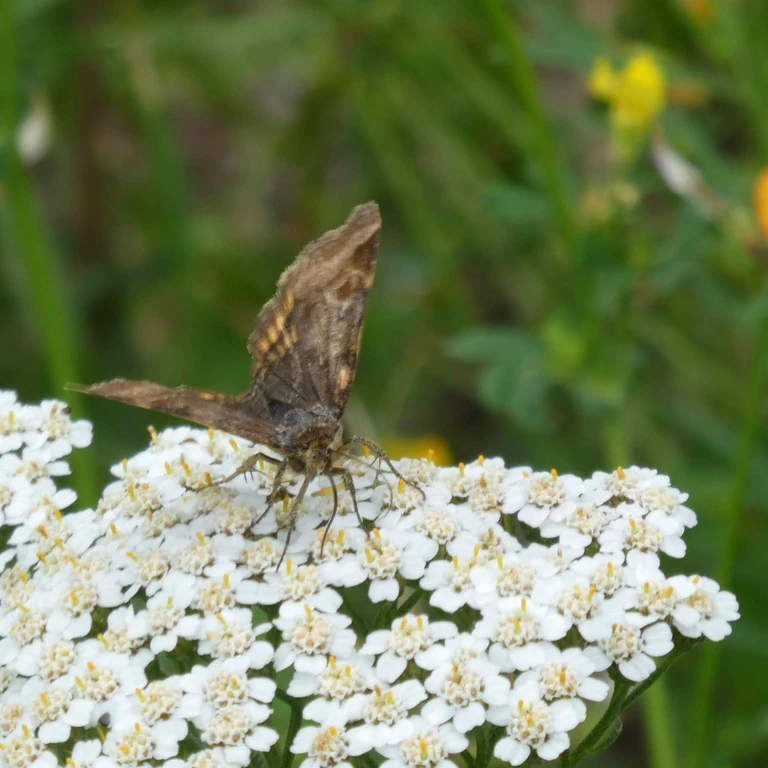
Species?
Euclidia glyphica
